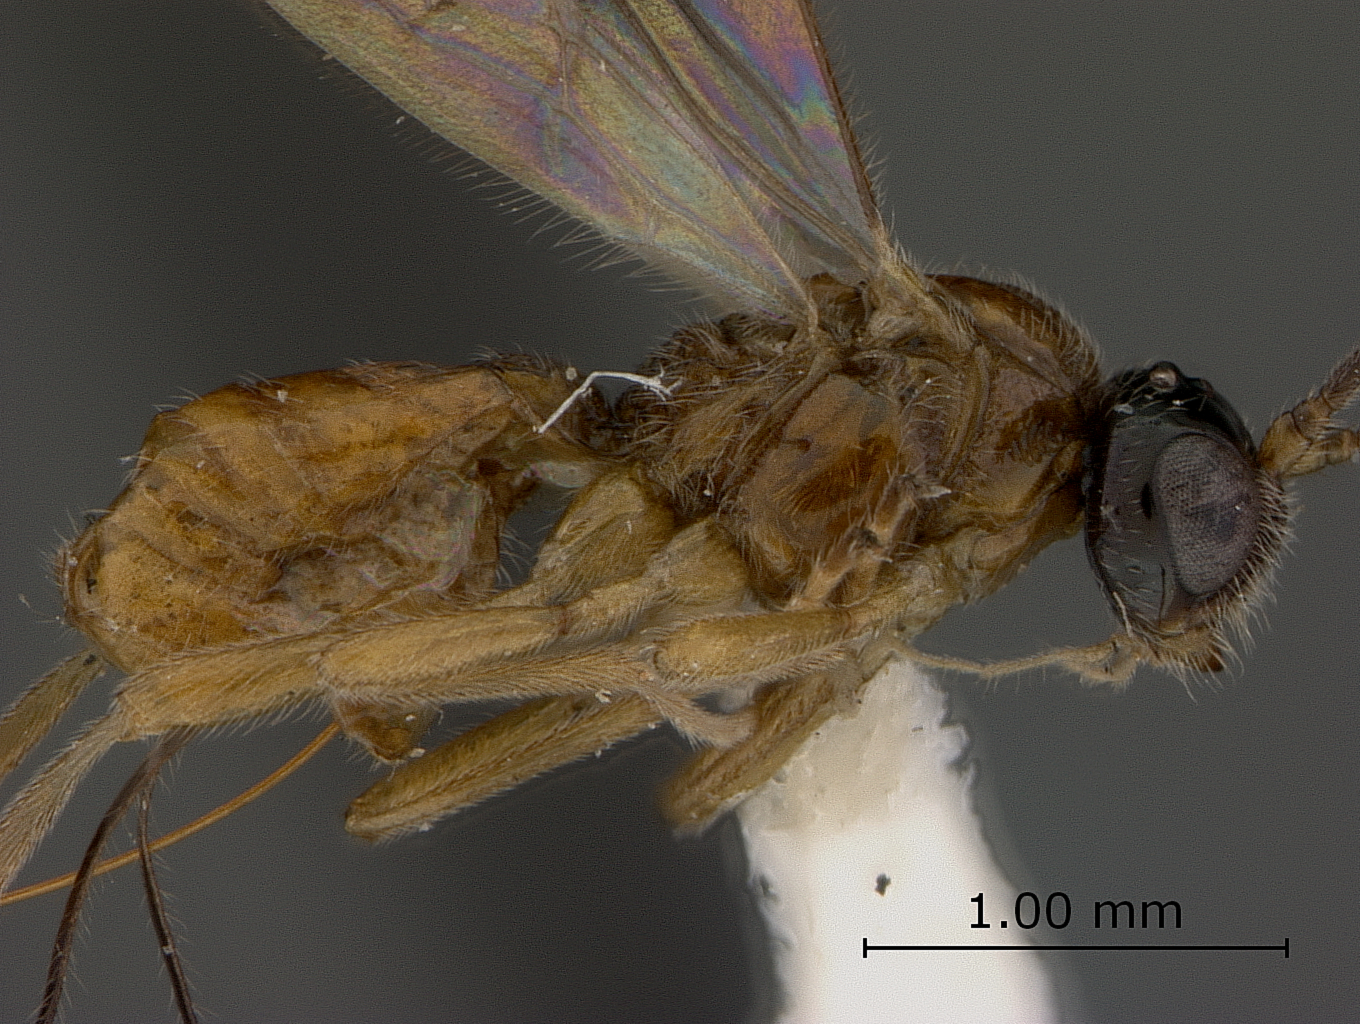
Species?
Opius berberidis
